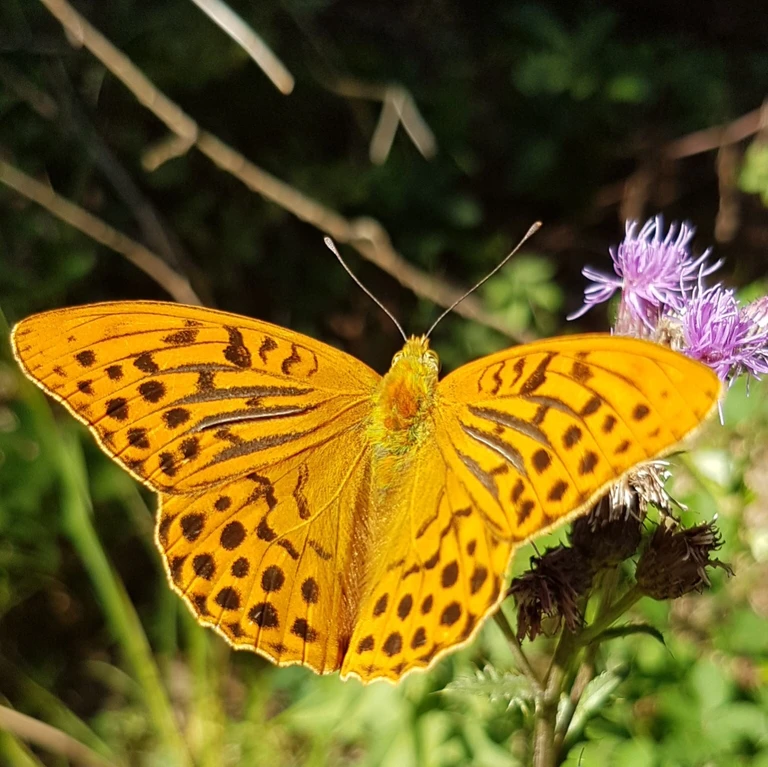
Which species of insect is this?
Argynnis paphia
